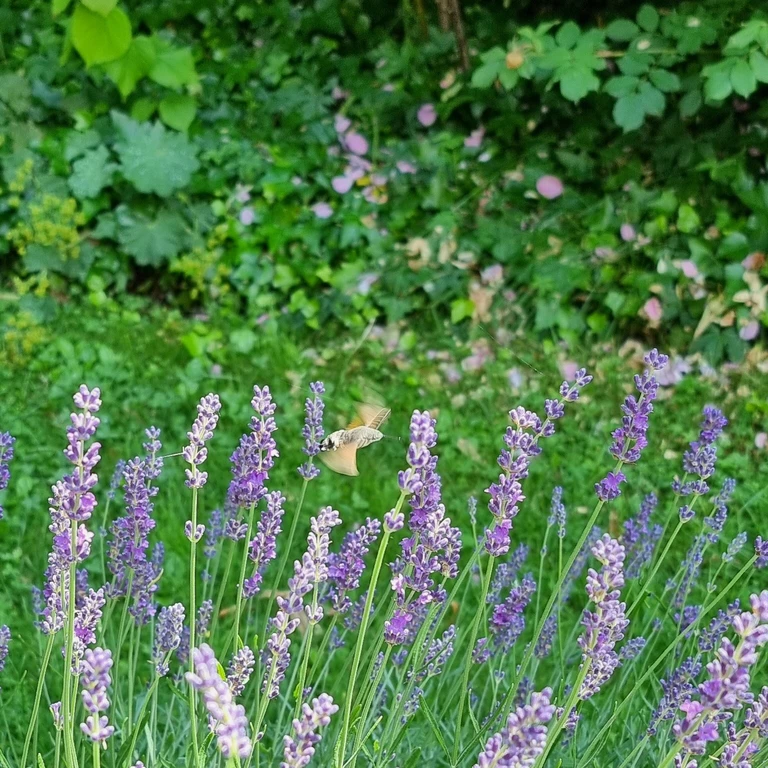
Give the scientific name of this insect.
Macroglossum stellatarum
